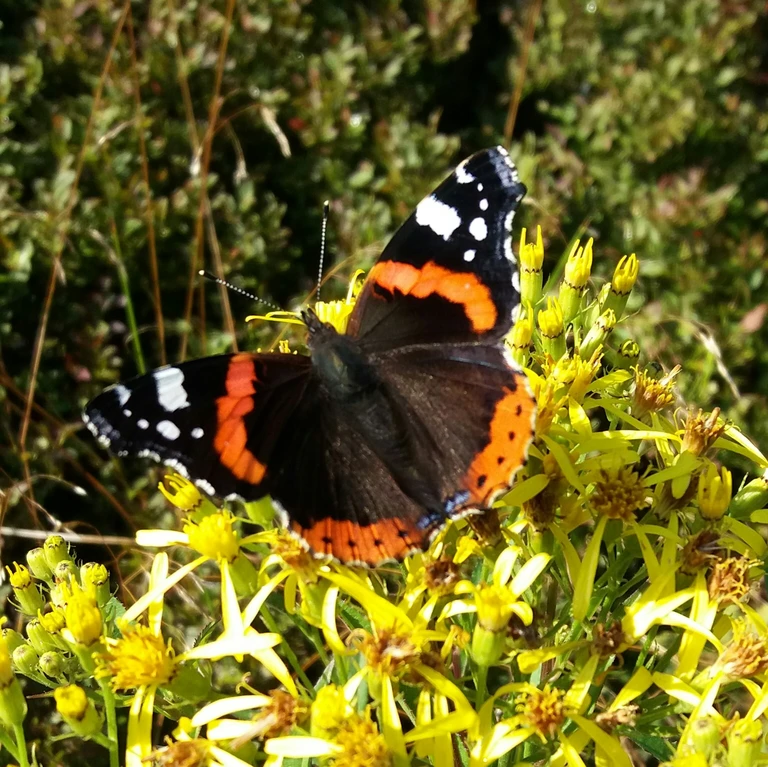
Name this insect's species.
Vanessa atalanta
